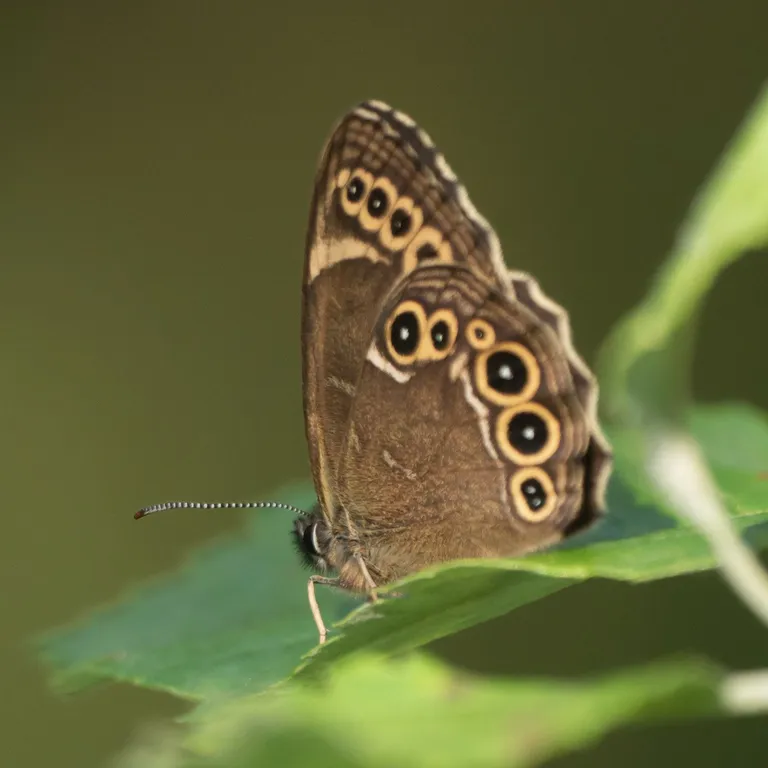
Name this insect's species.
Lopinga achine (also Pararge achine)
